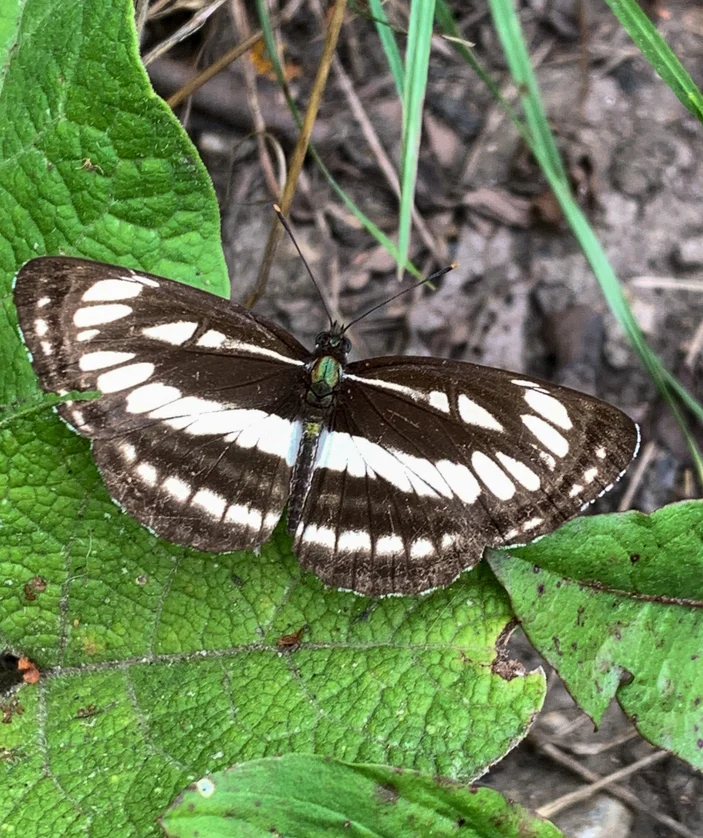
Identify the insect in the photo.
Neptis sappho
